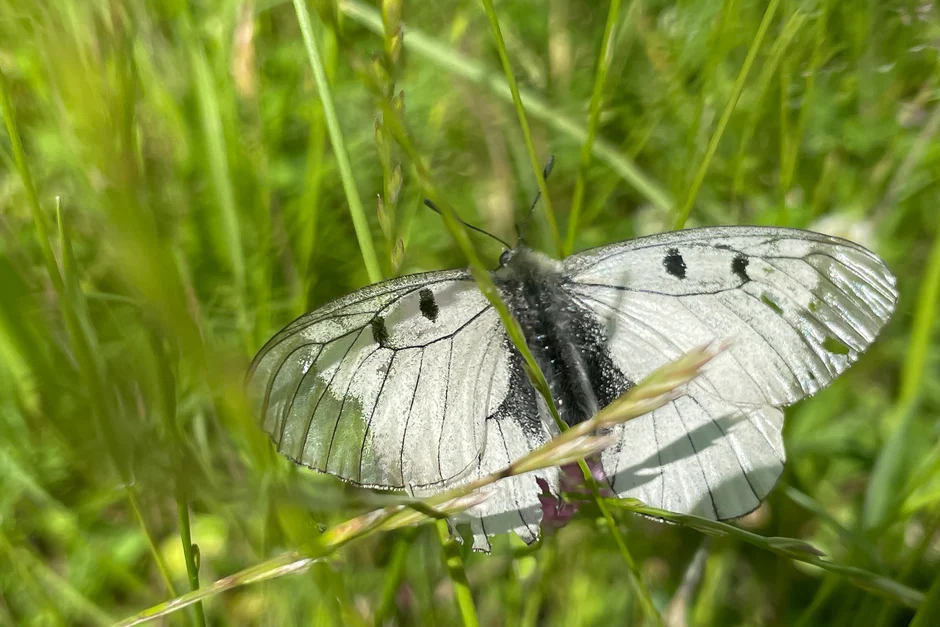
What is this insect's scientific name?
Parnassius mnemosyne
